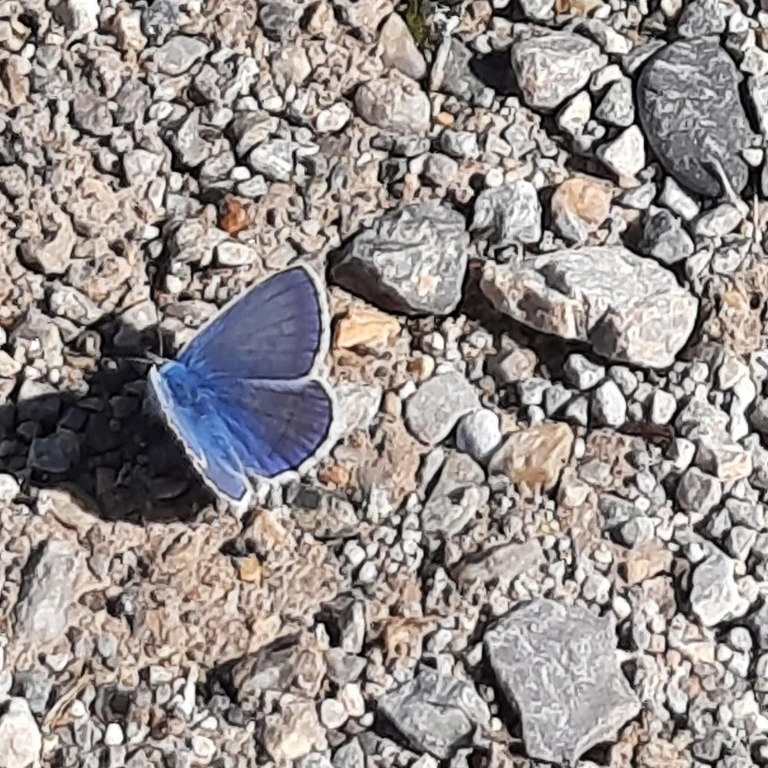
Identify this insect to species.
Polyommatus icarus
